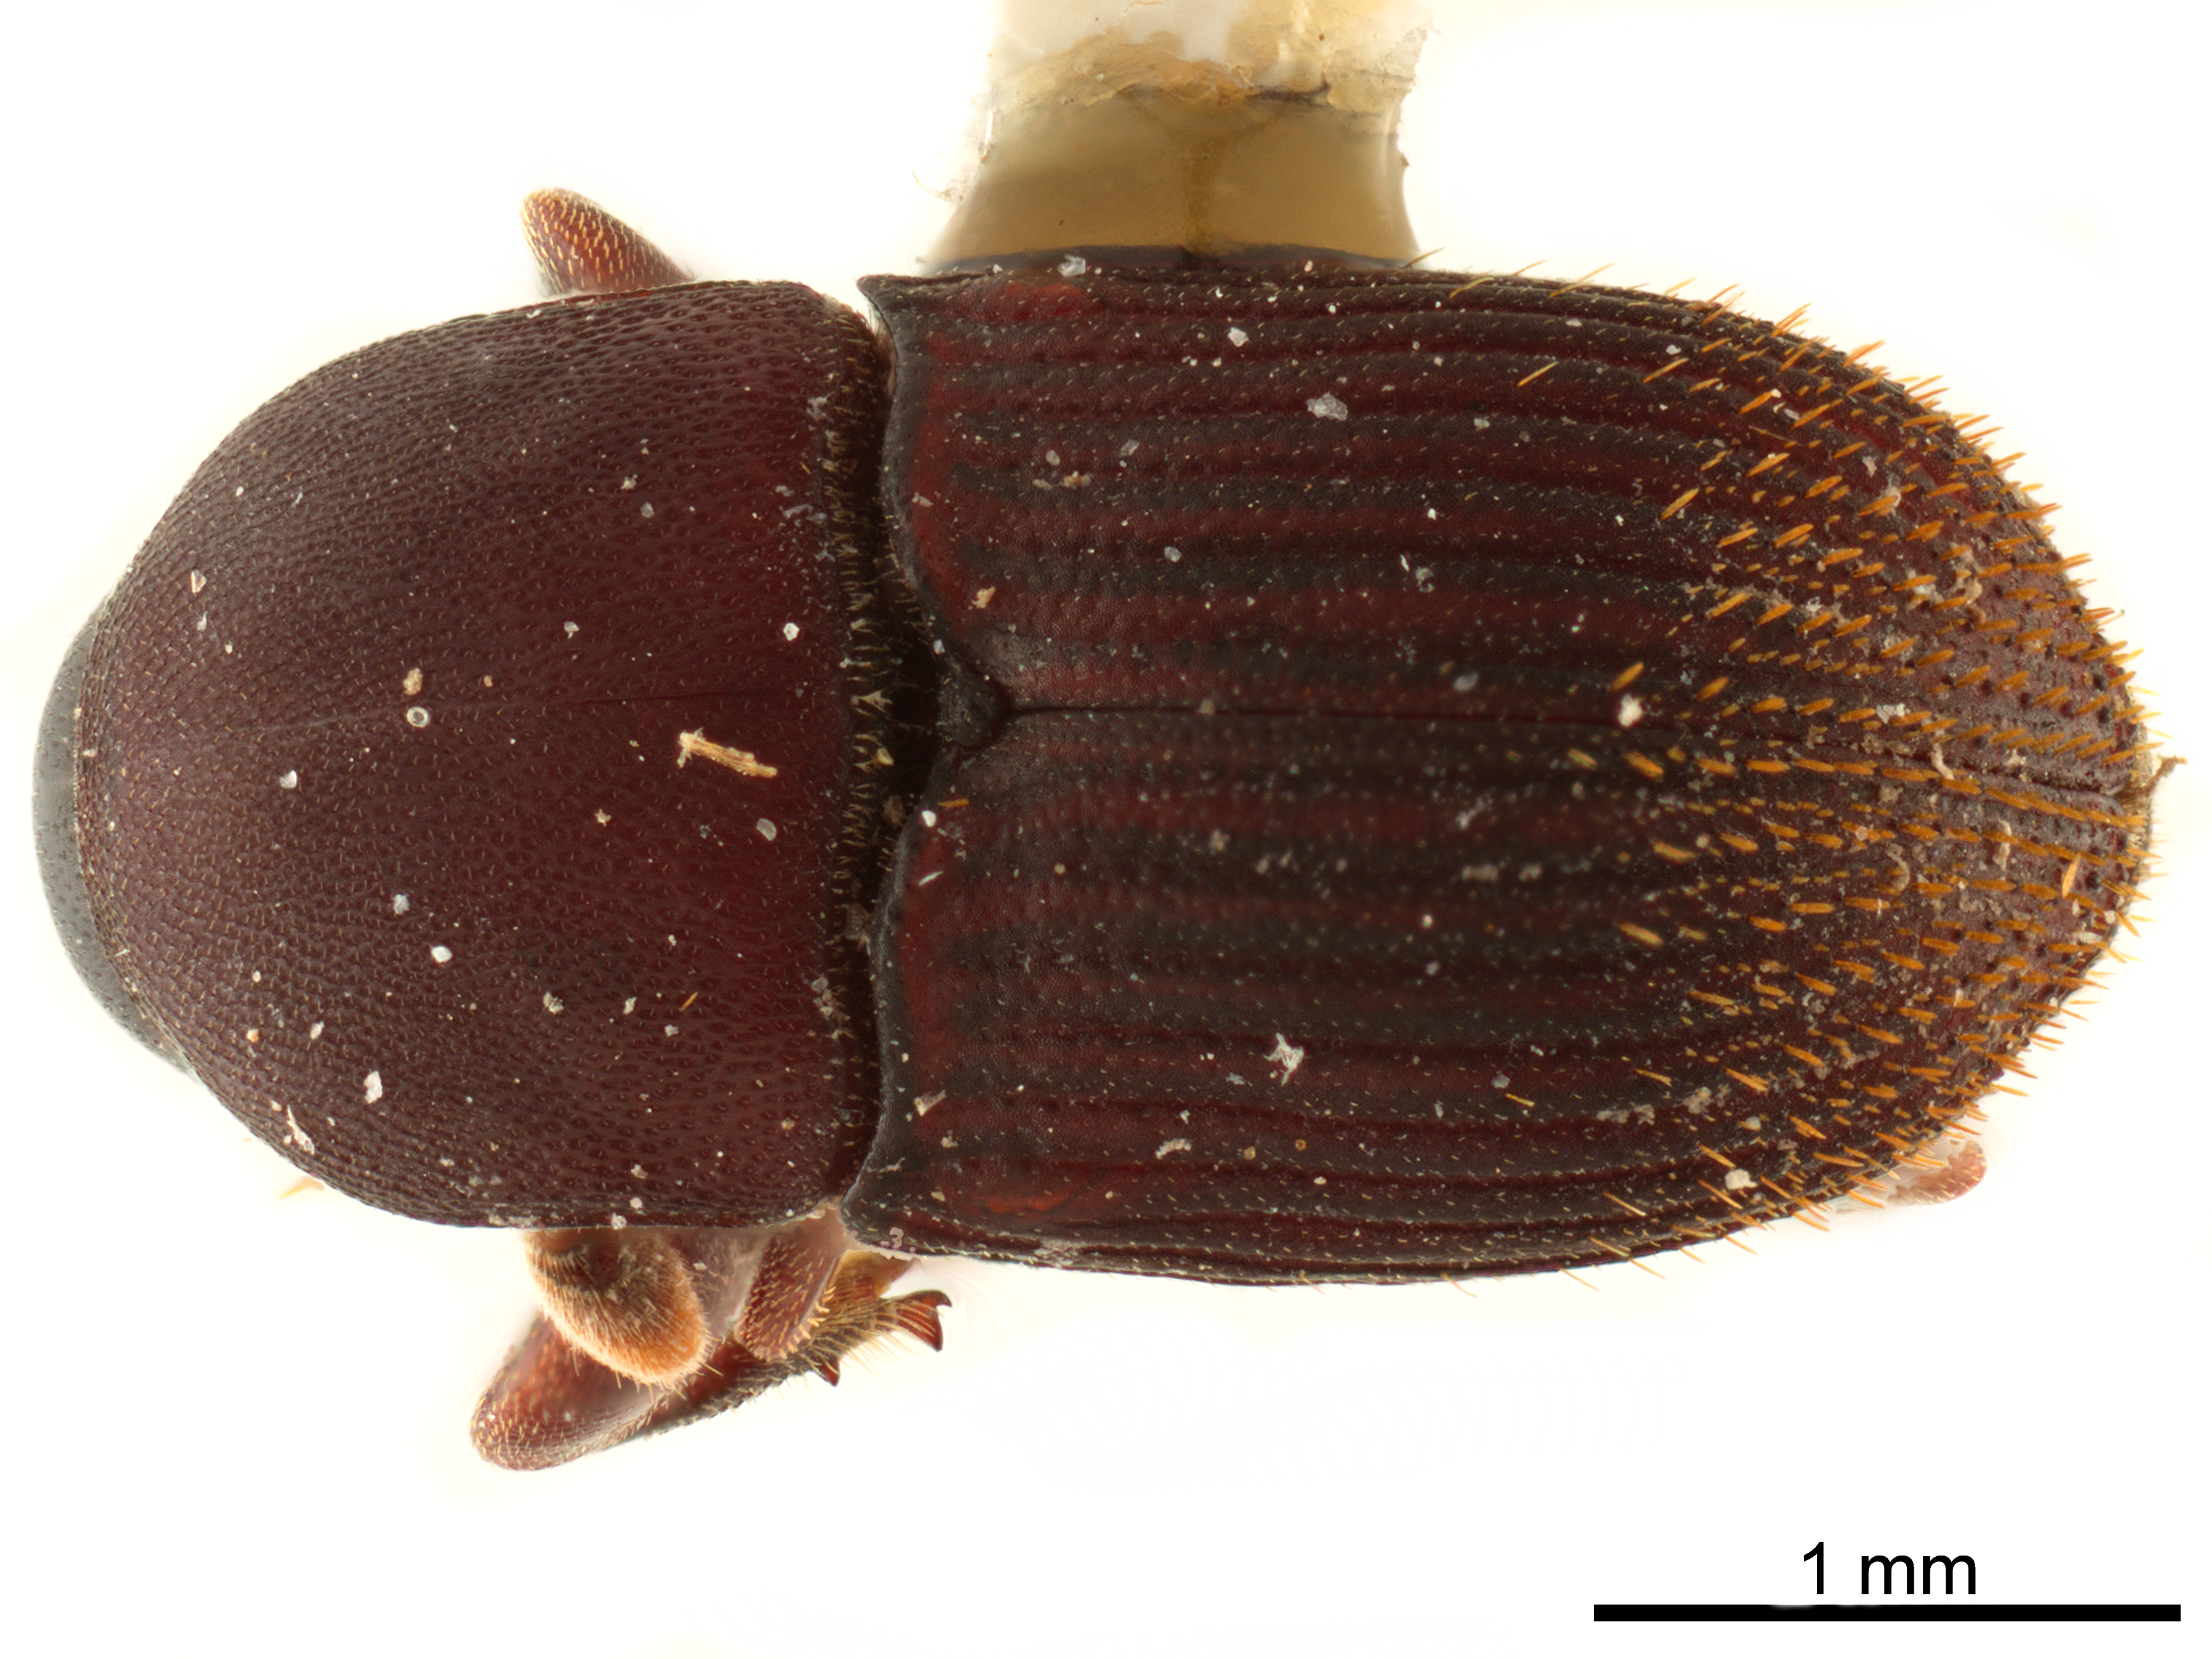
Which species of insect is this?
Eupagiocerus vastus
